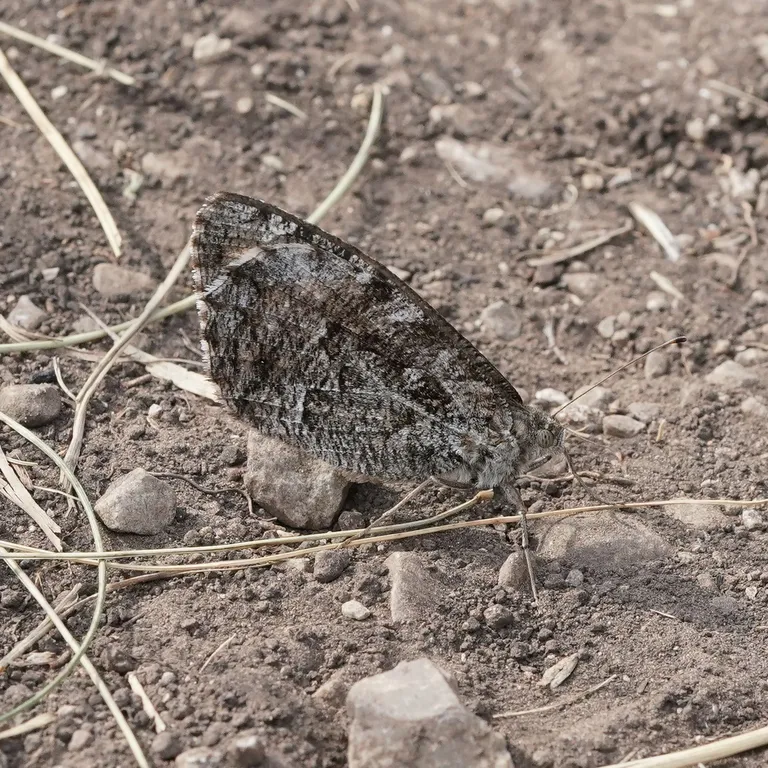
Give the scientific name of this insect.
Hipparchia semele
